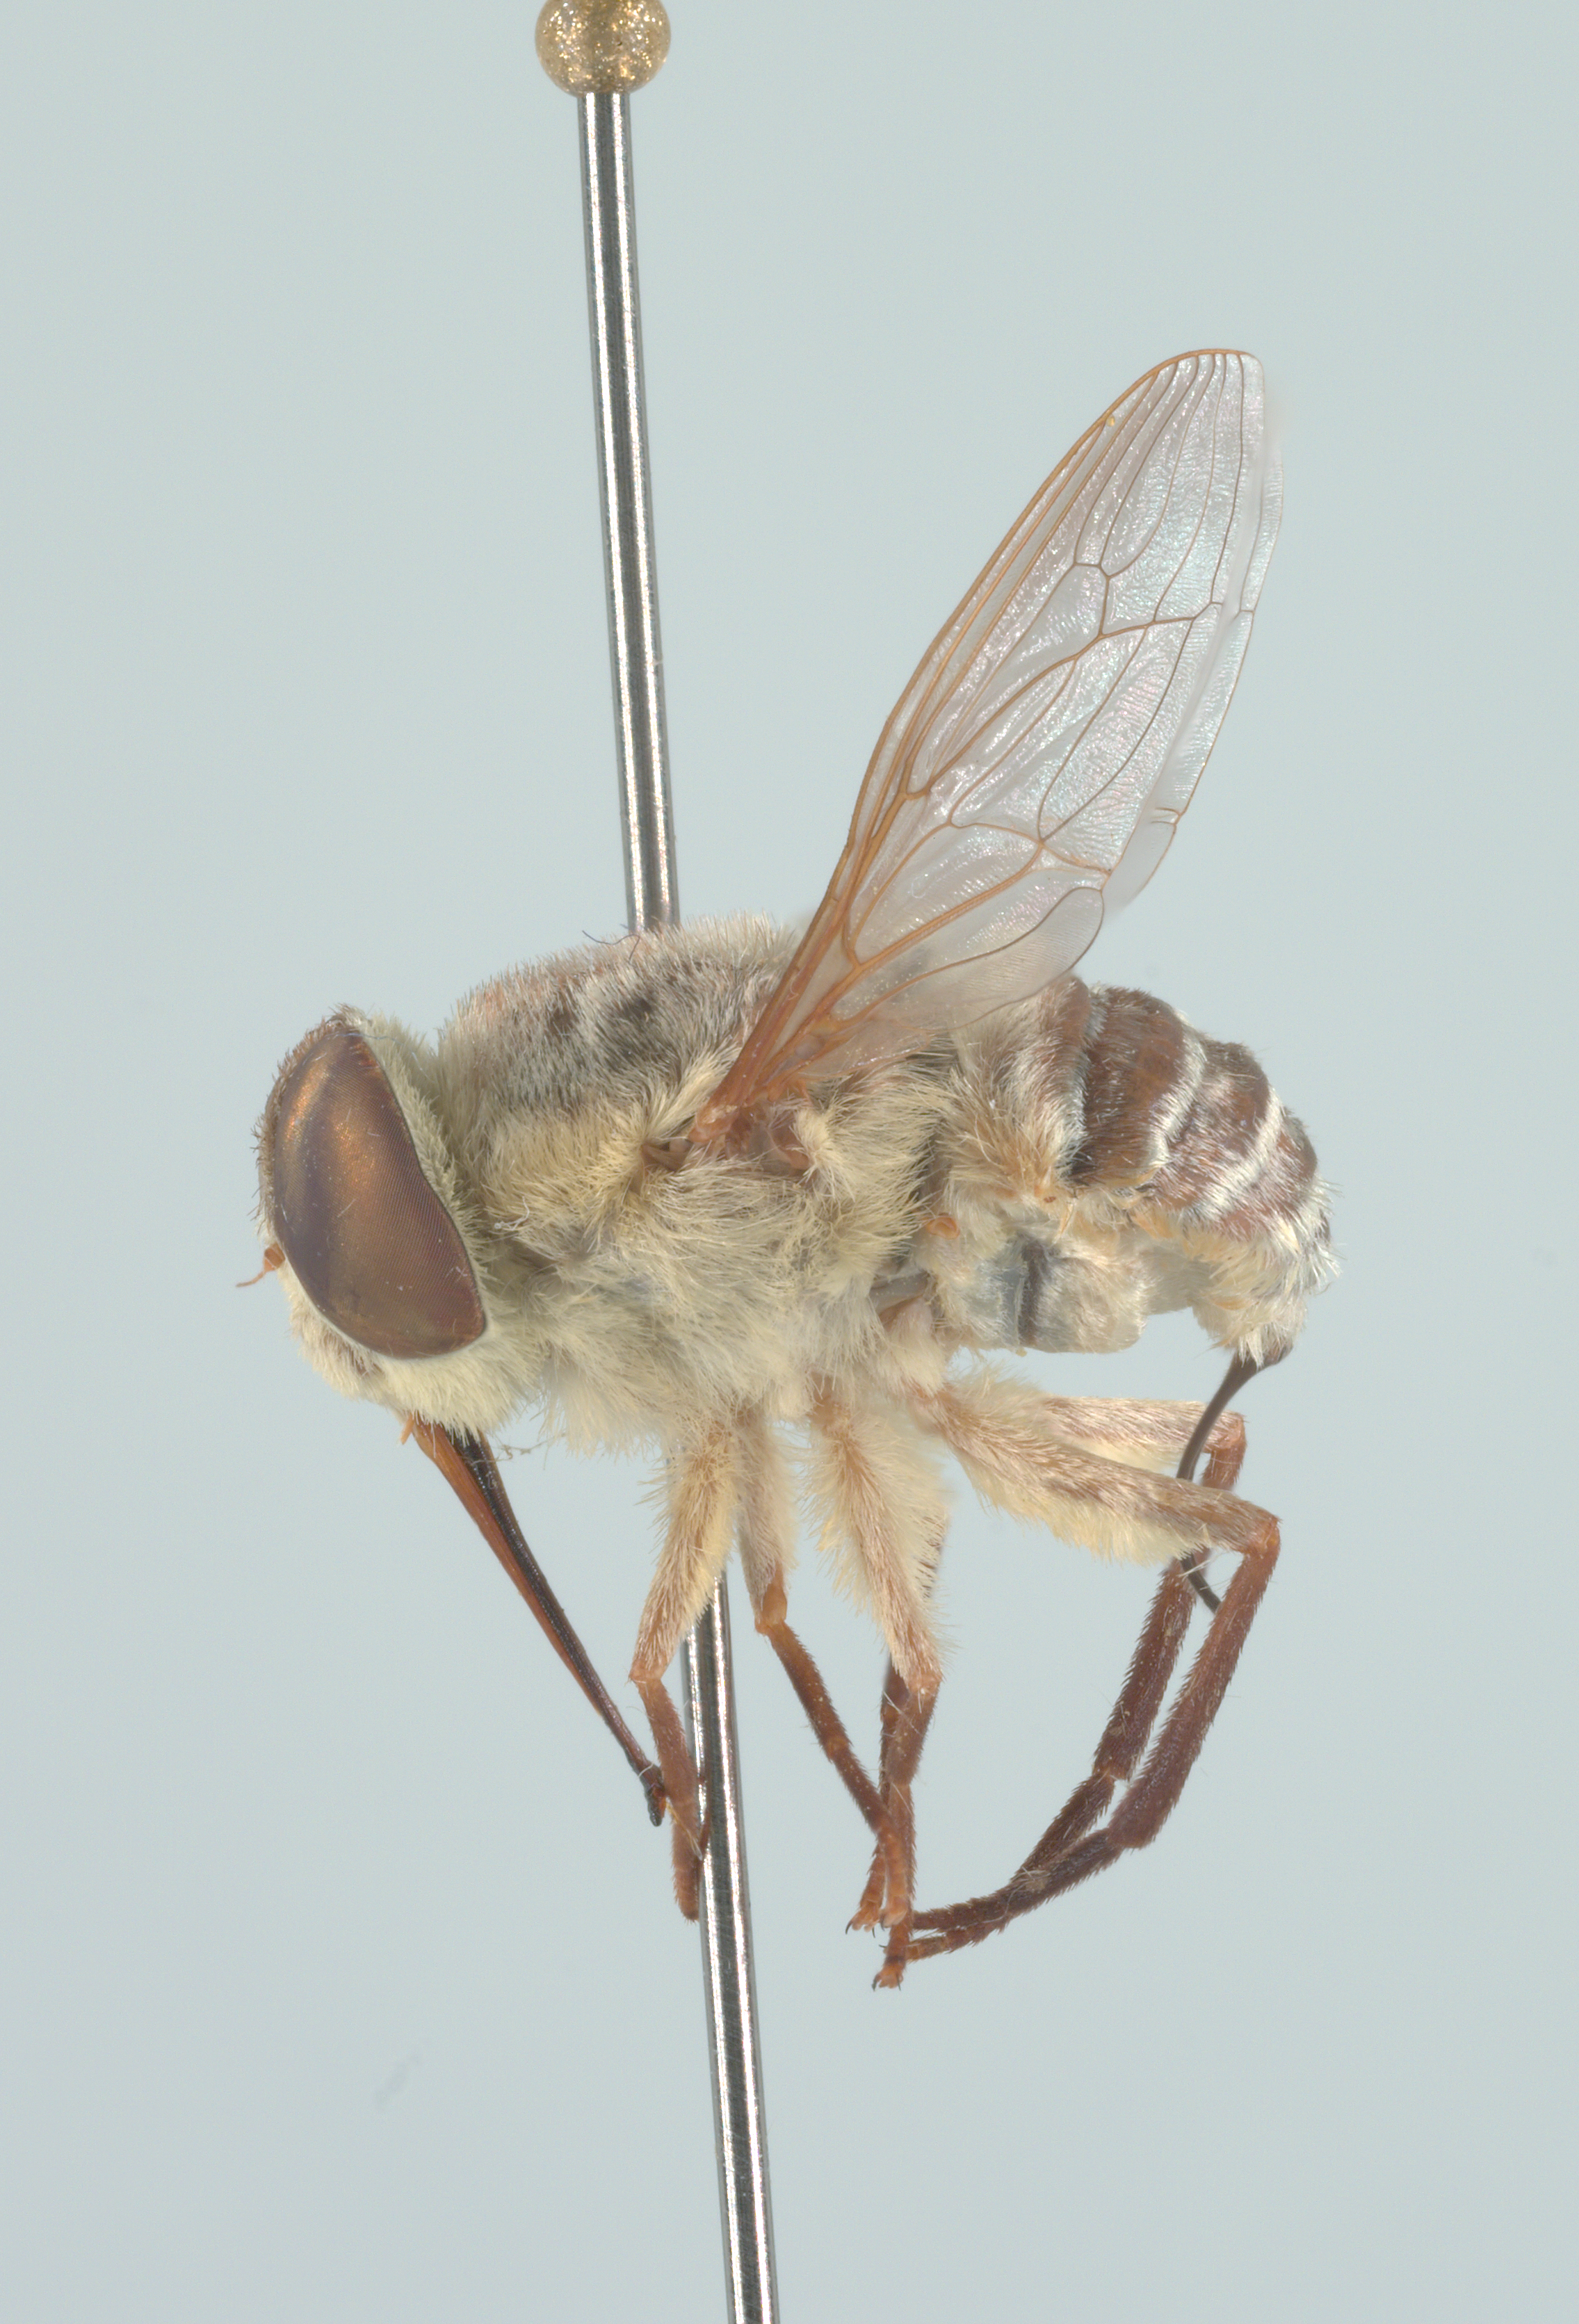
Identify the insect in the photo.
Neorhynchocephalus volaticus
